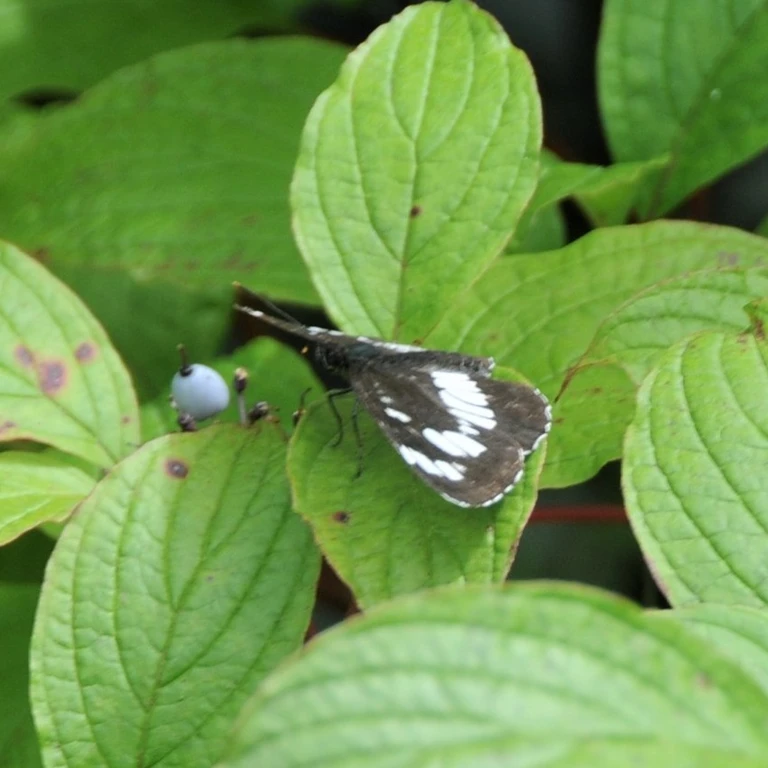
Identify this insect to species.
Neptis rivularis
